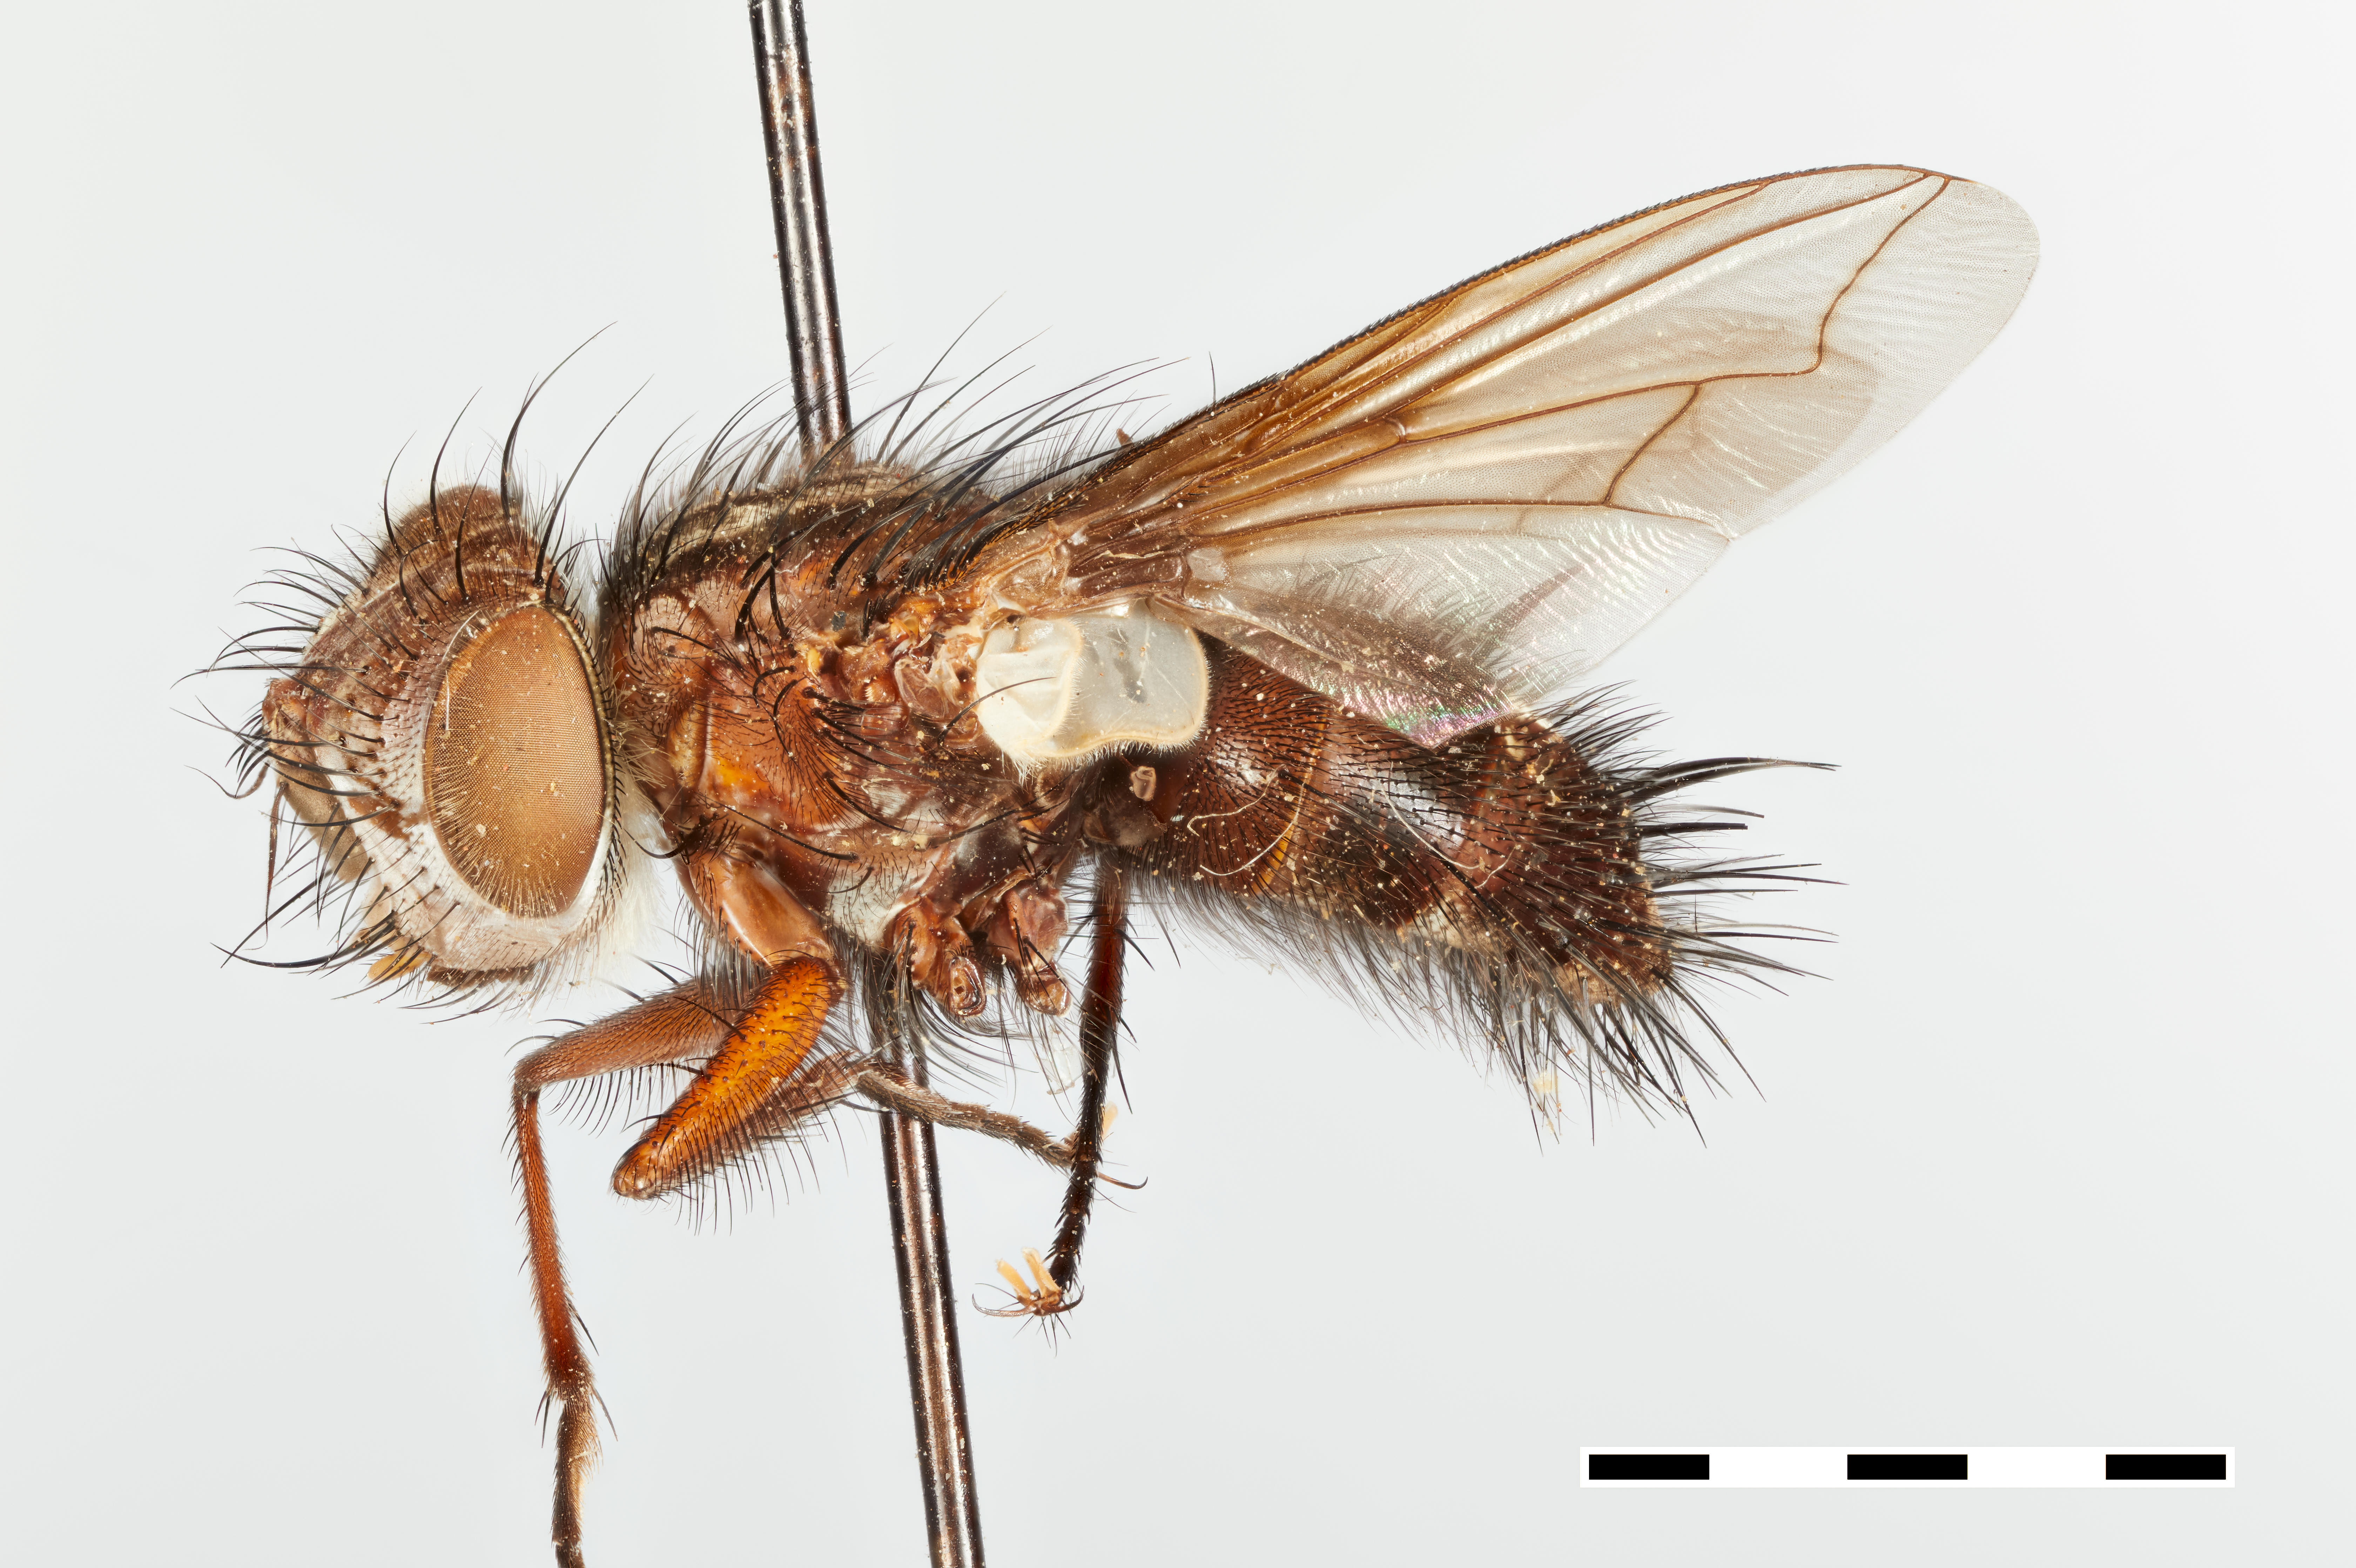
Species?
Gaediopsis rufescens
